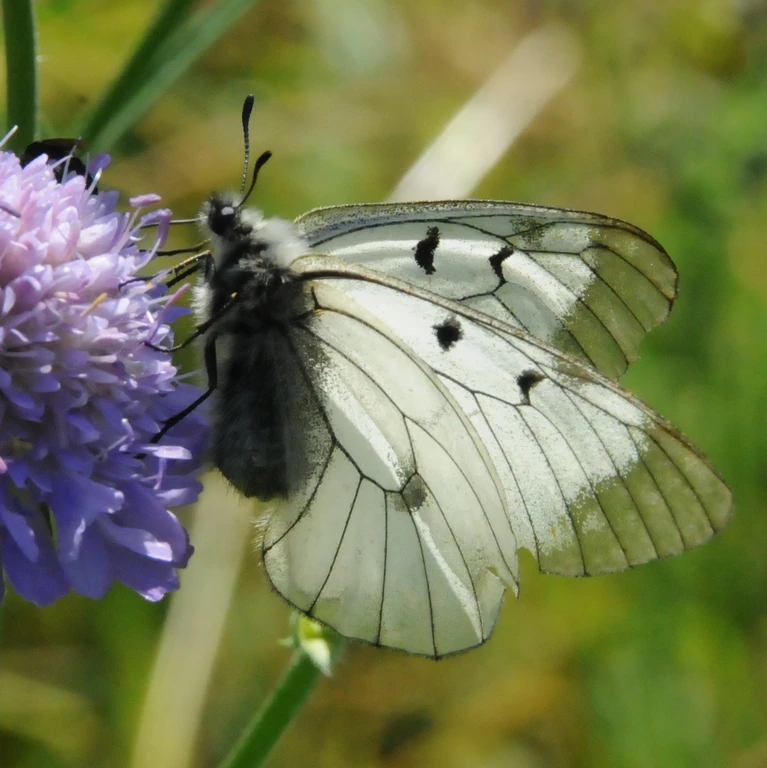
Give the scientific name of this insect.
Parnassius mnemosyne
